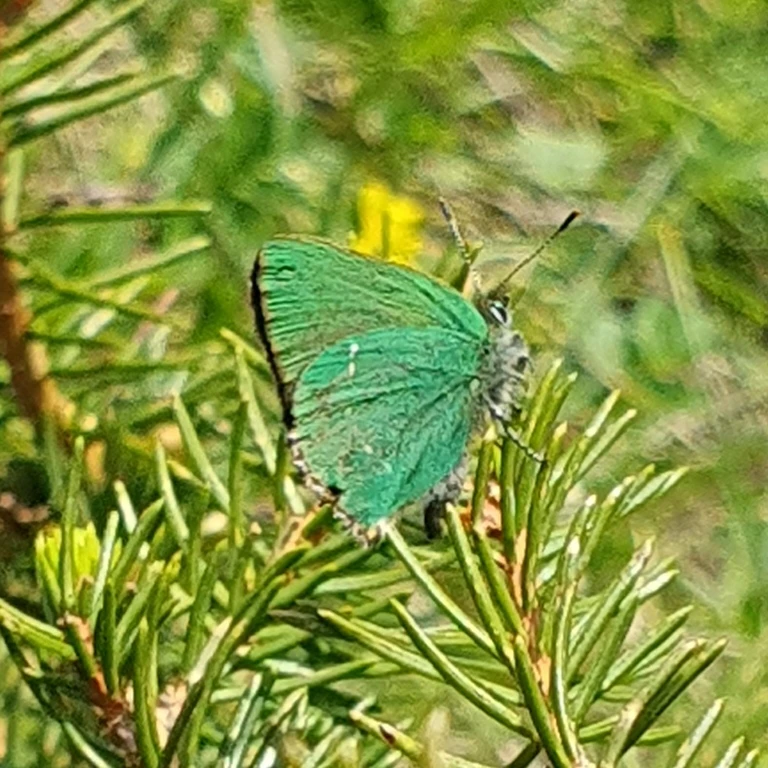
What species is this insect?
Callophrys rubi
